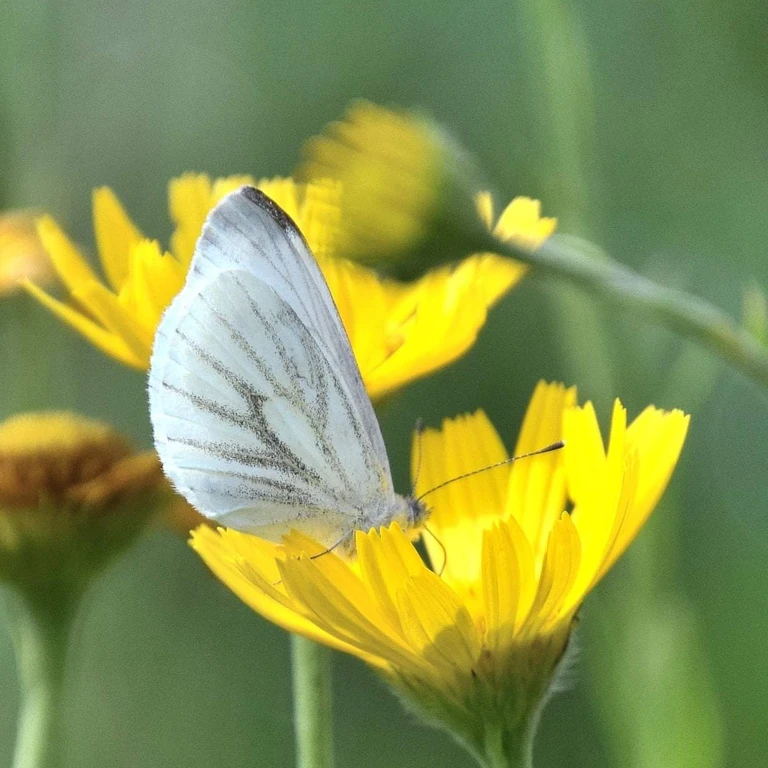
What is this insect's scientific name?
Pieris napi
